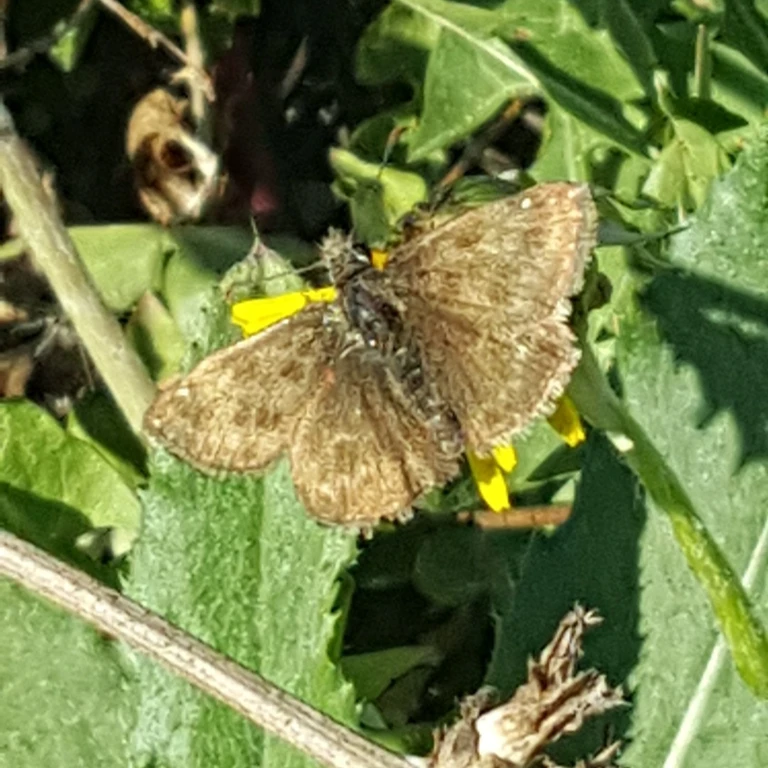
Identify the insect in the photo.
Erynnis tages
